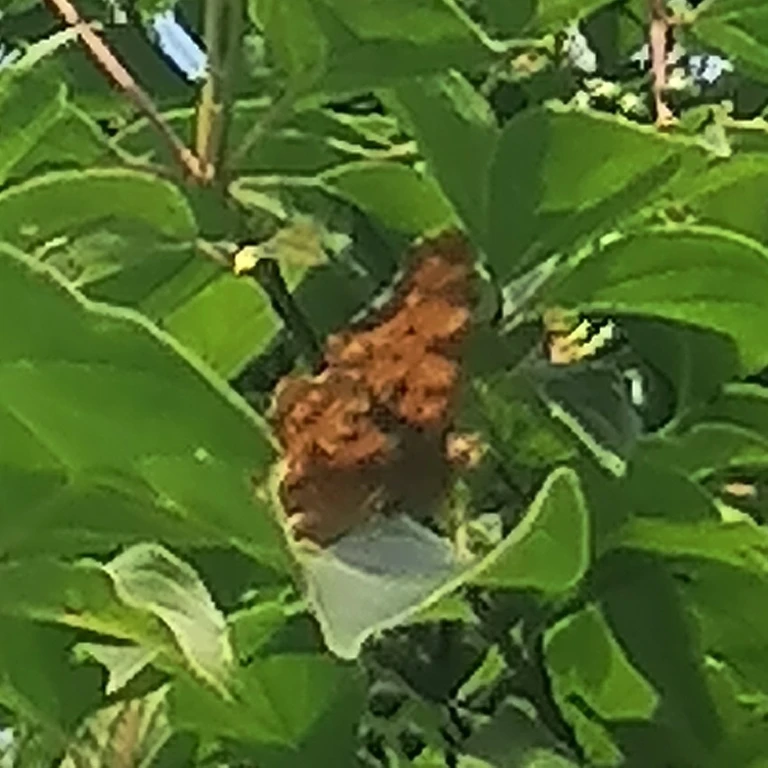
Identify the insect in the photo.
Polygonia c-album
